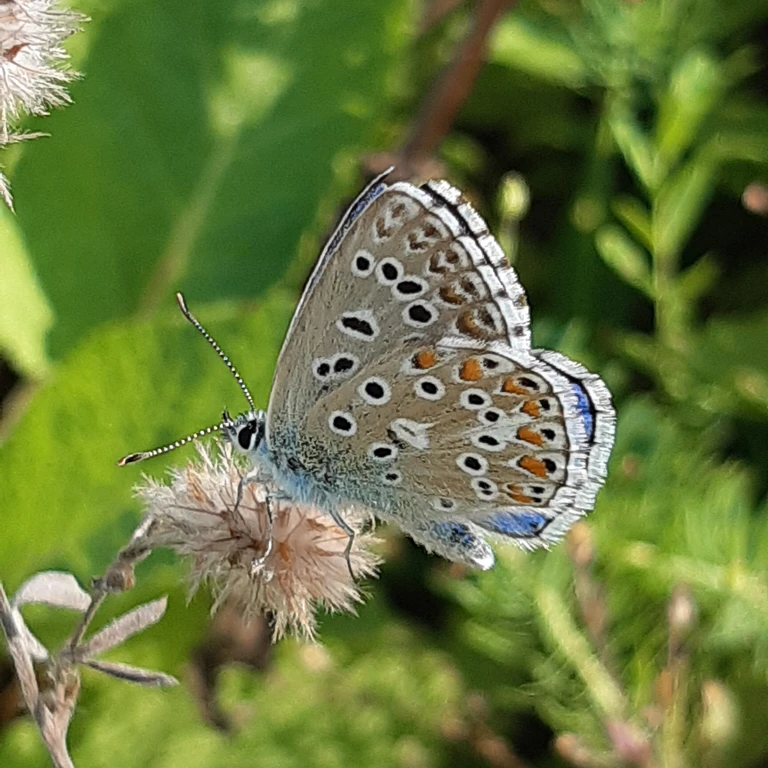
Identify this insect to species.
Lysandra bellargus
